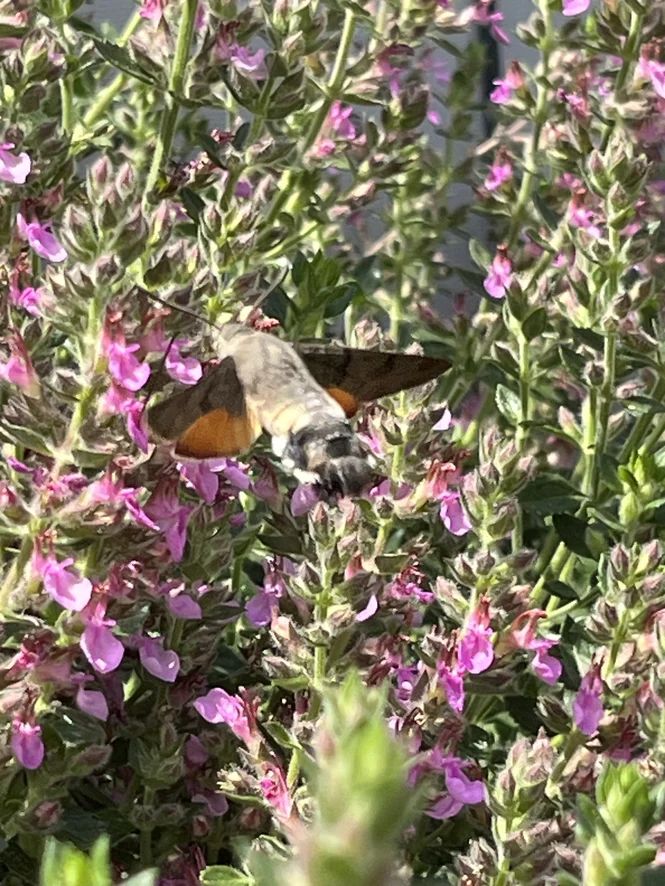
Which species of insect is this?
Macroglossum stellatarum
